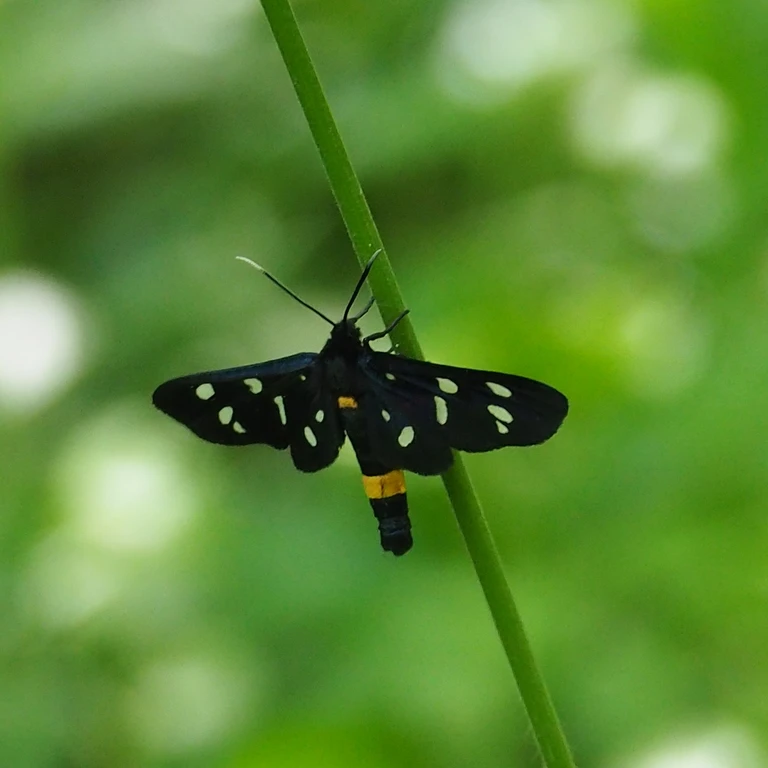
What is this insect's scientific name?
Amata phegea
